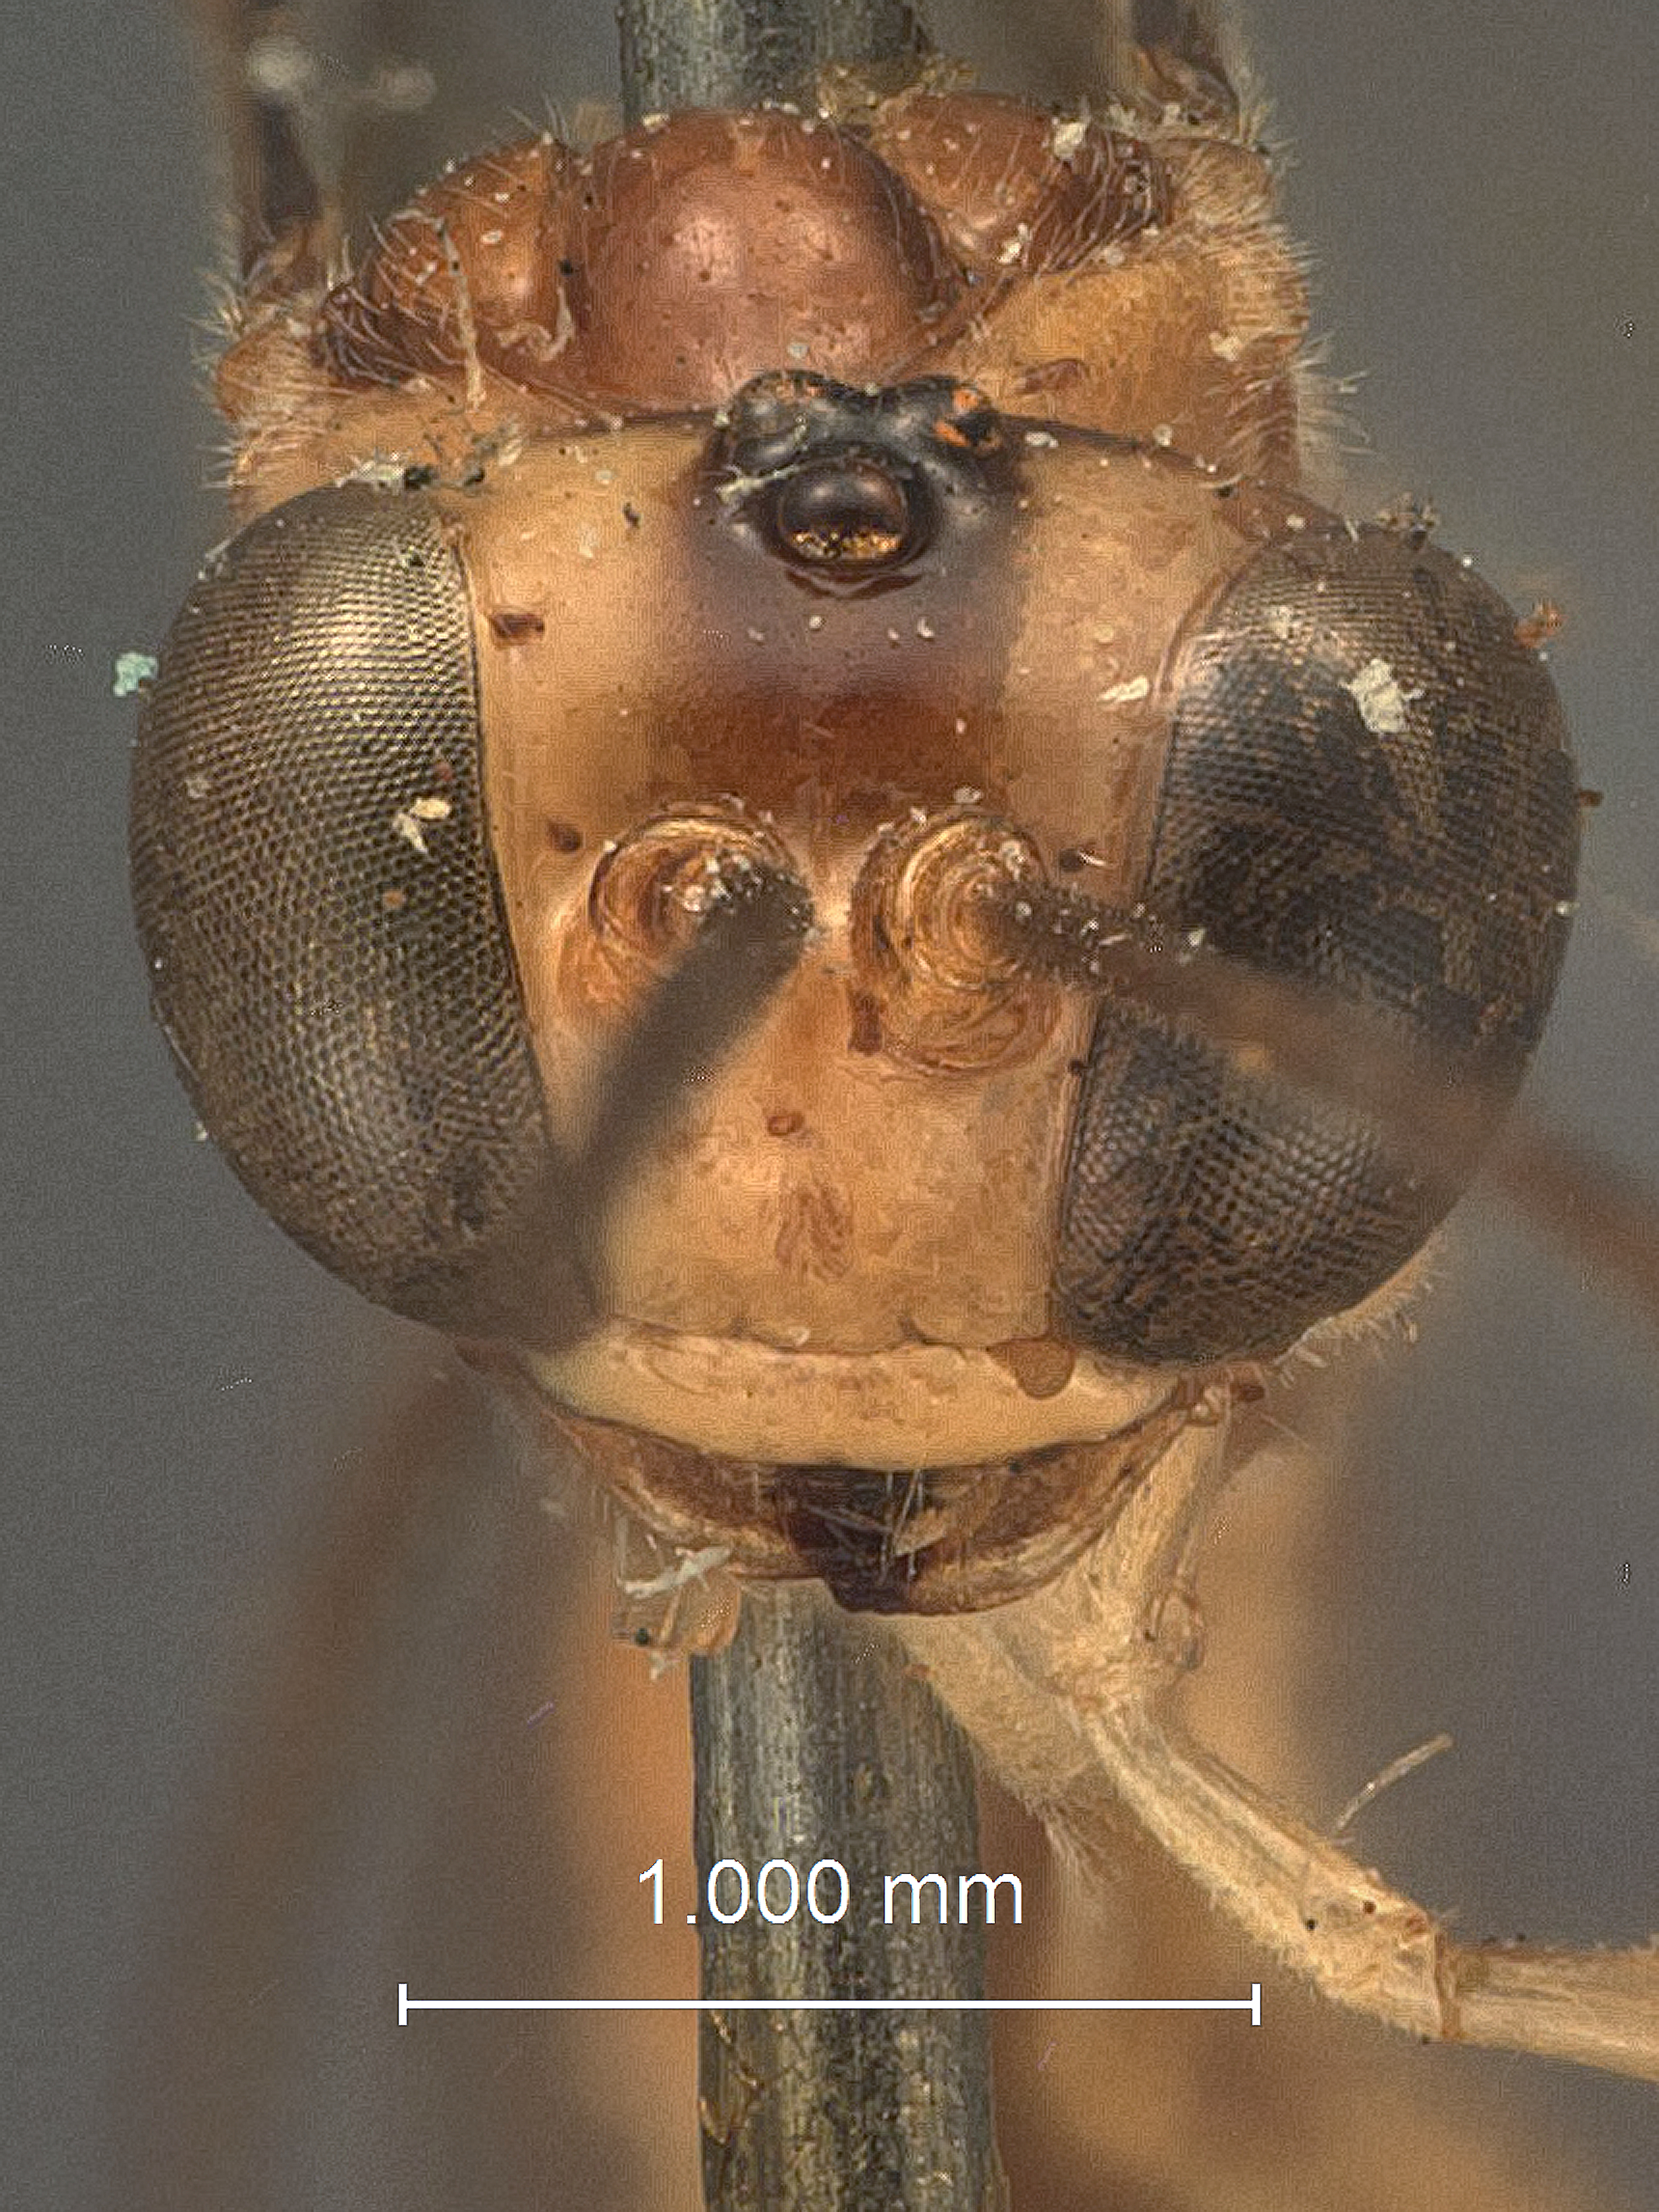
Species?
Earrana malayensis
